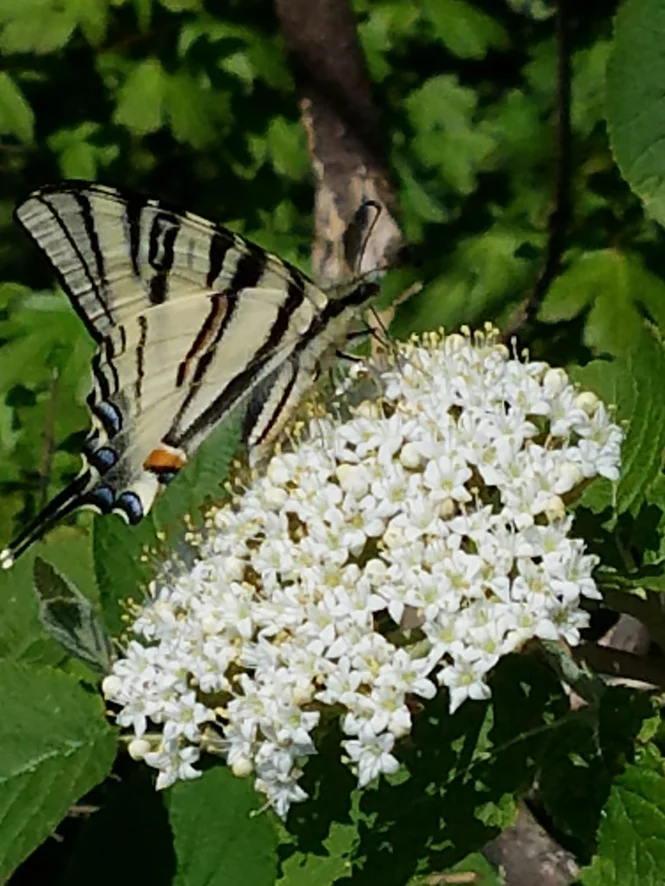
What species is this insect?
Iphiclides podalirius
